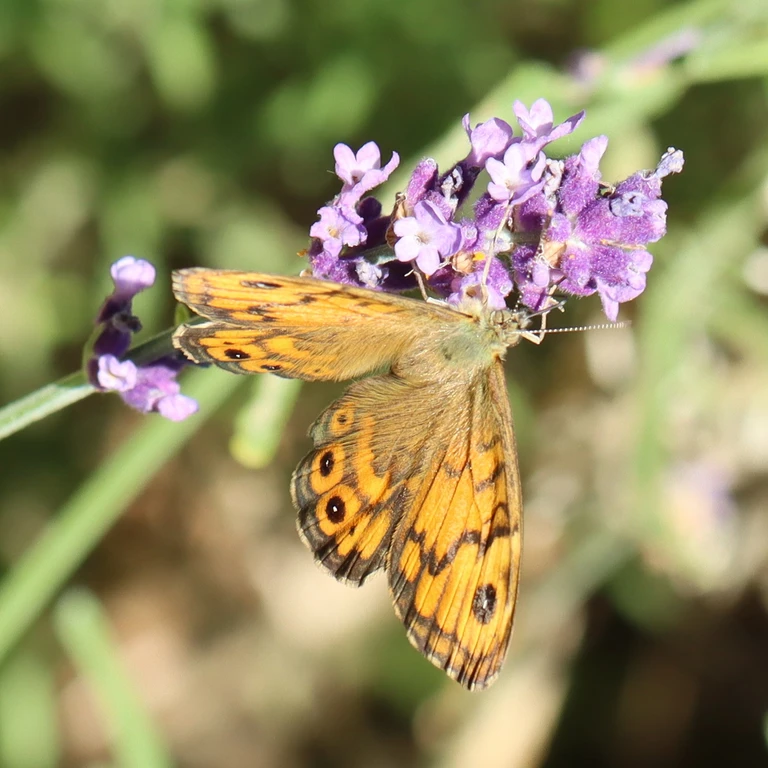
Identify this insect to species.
Lasiommata megera (also Pararge megera)
